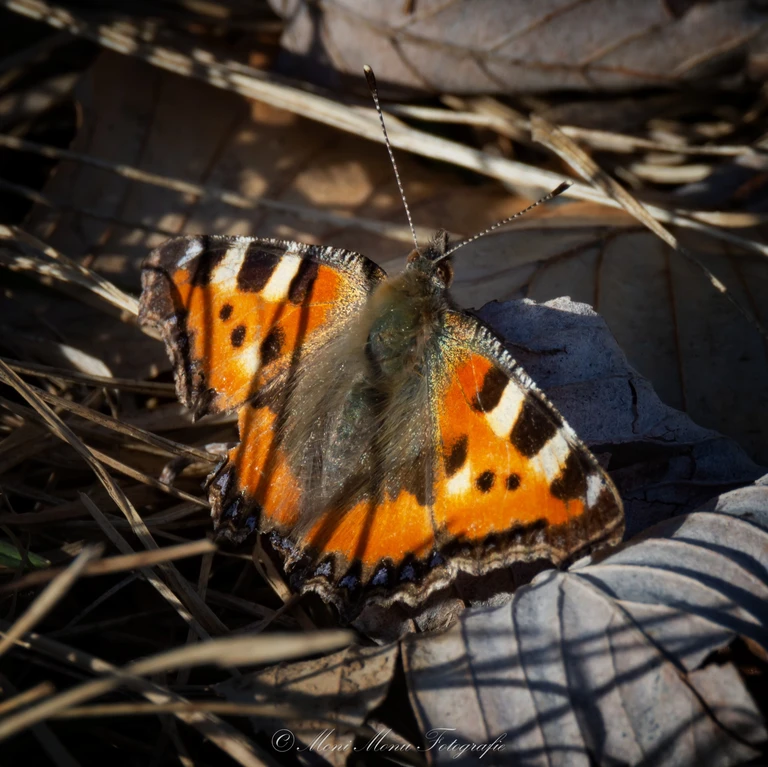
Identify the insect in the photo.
Aglais urticae
